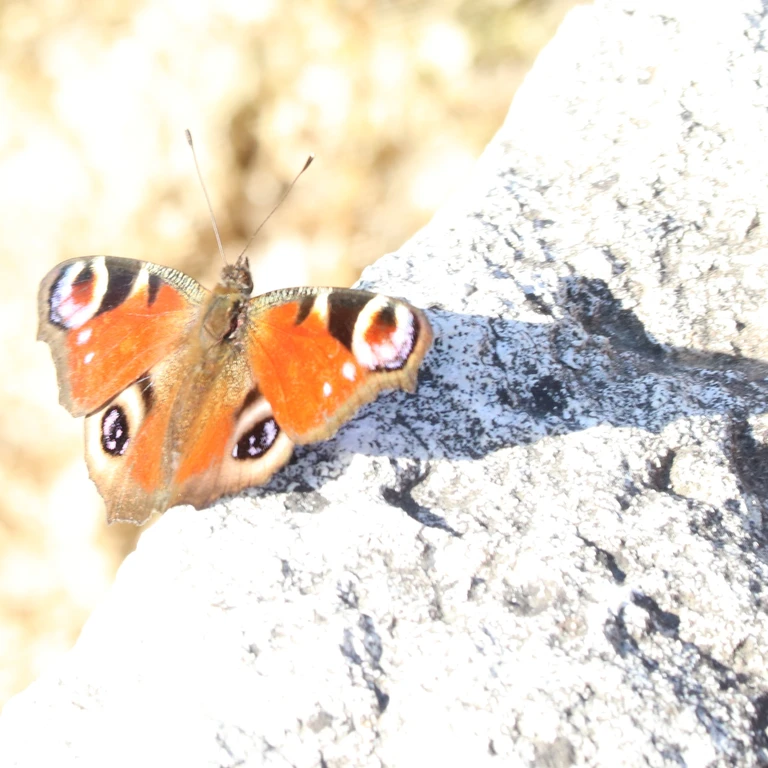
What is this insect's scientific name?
Aglais io
